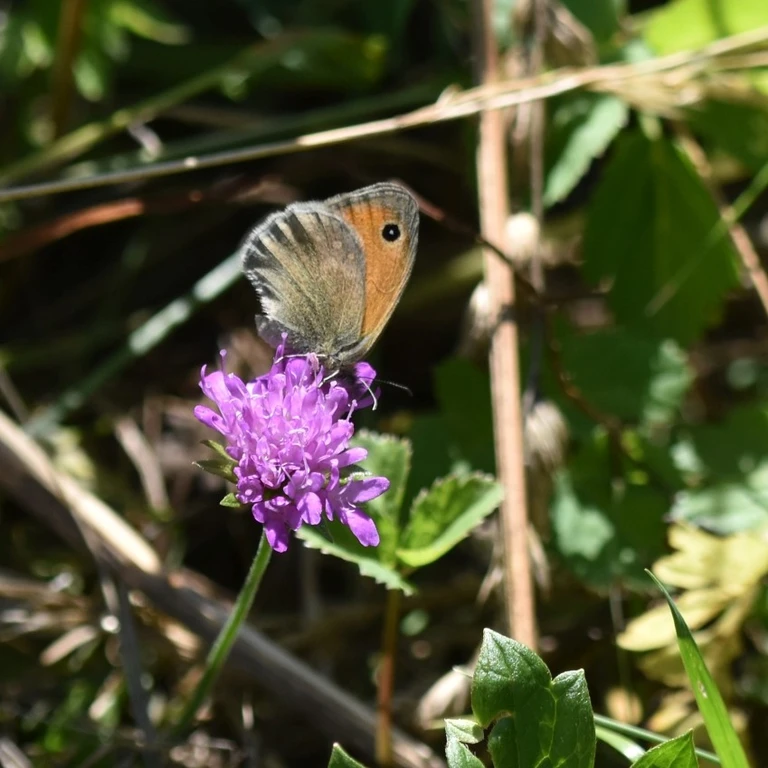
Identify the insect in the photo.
Coenonympha pamphilus
